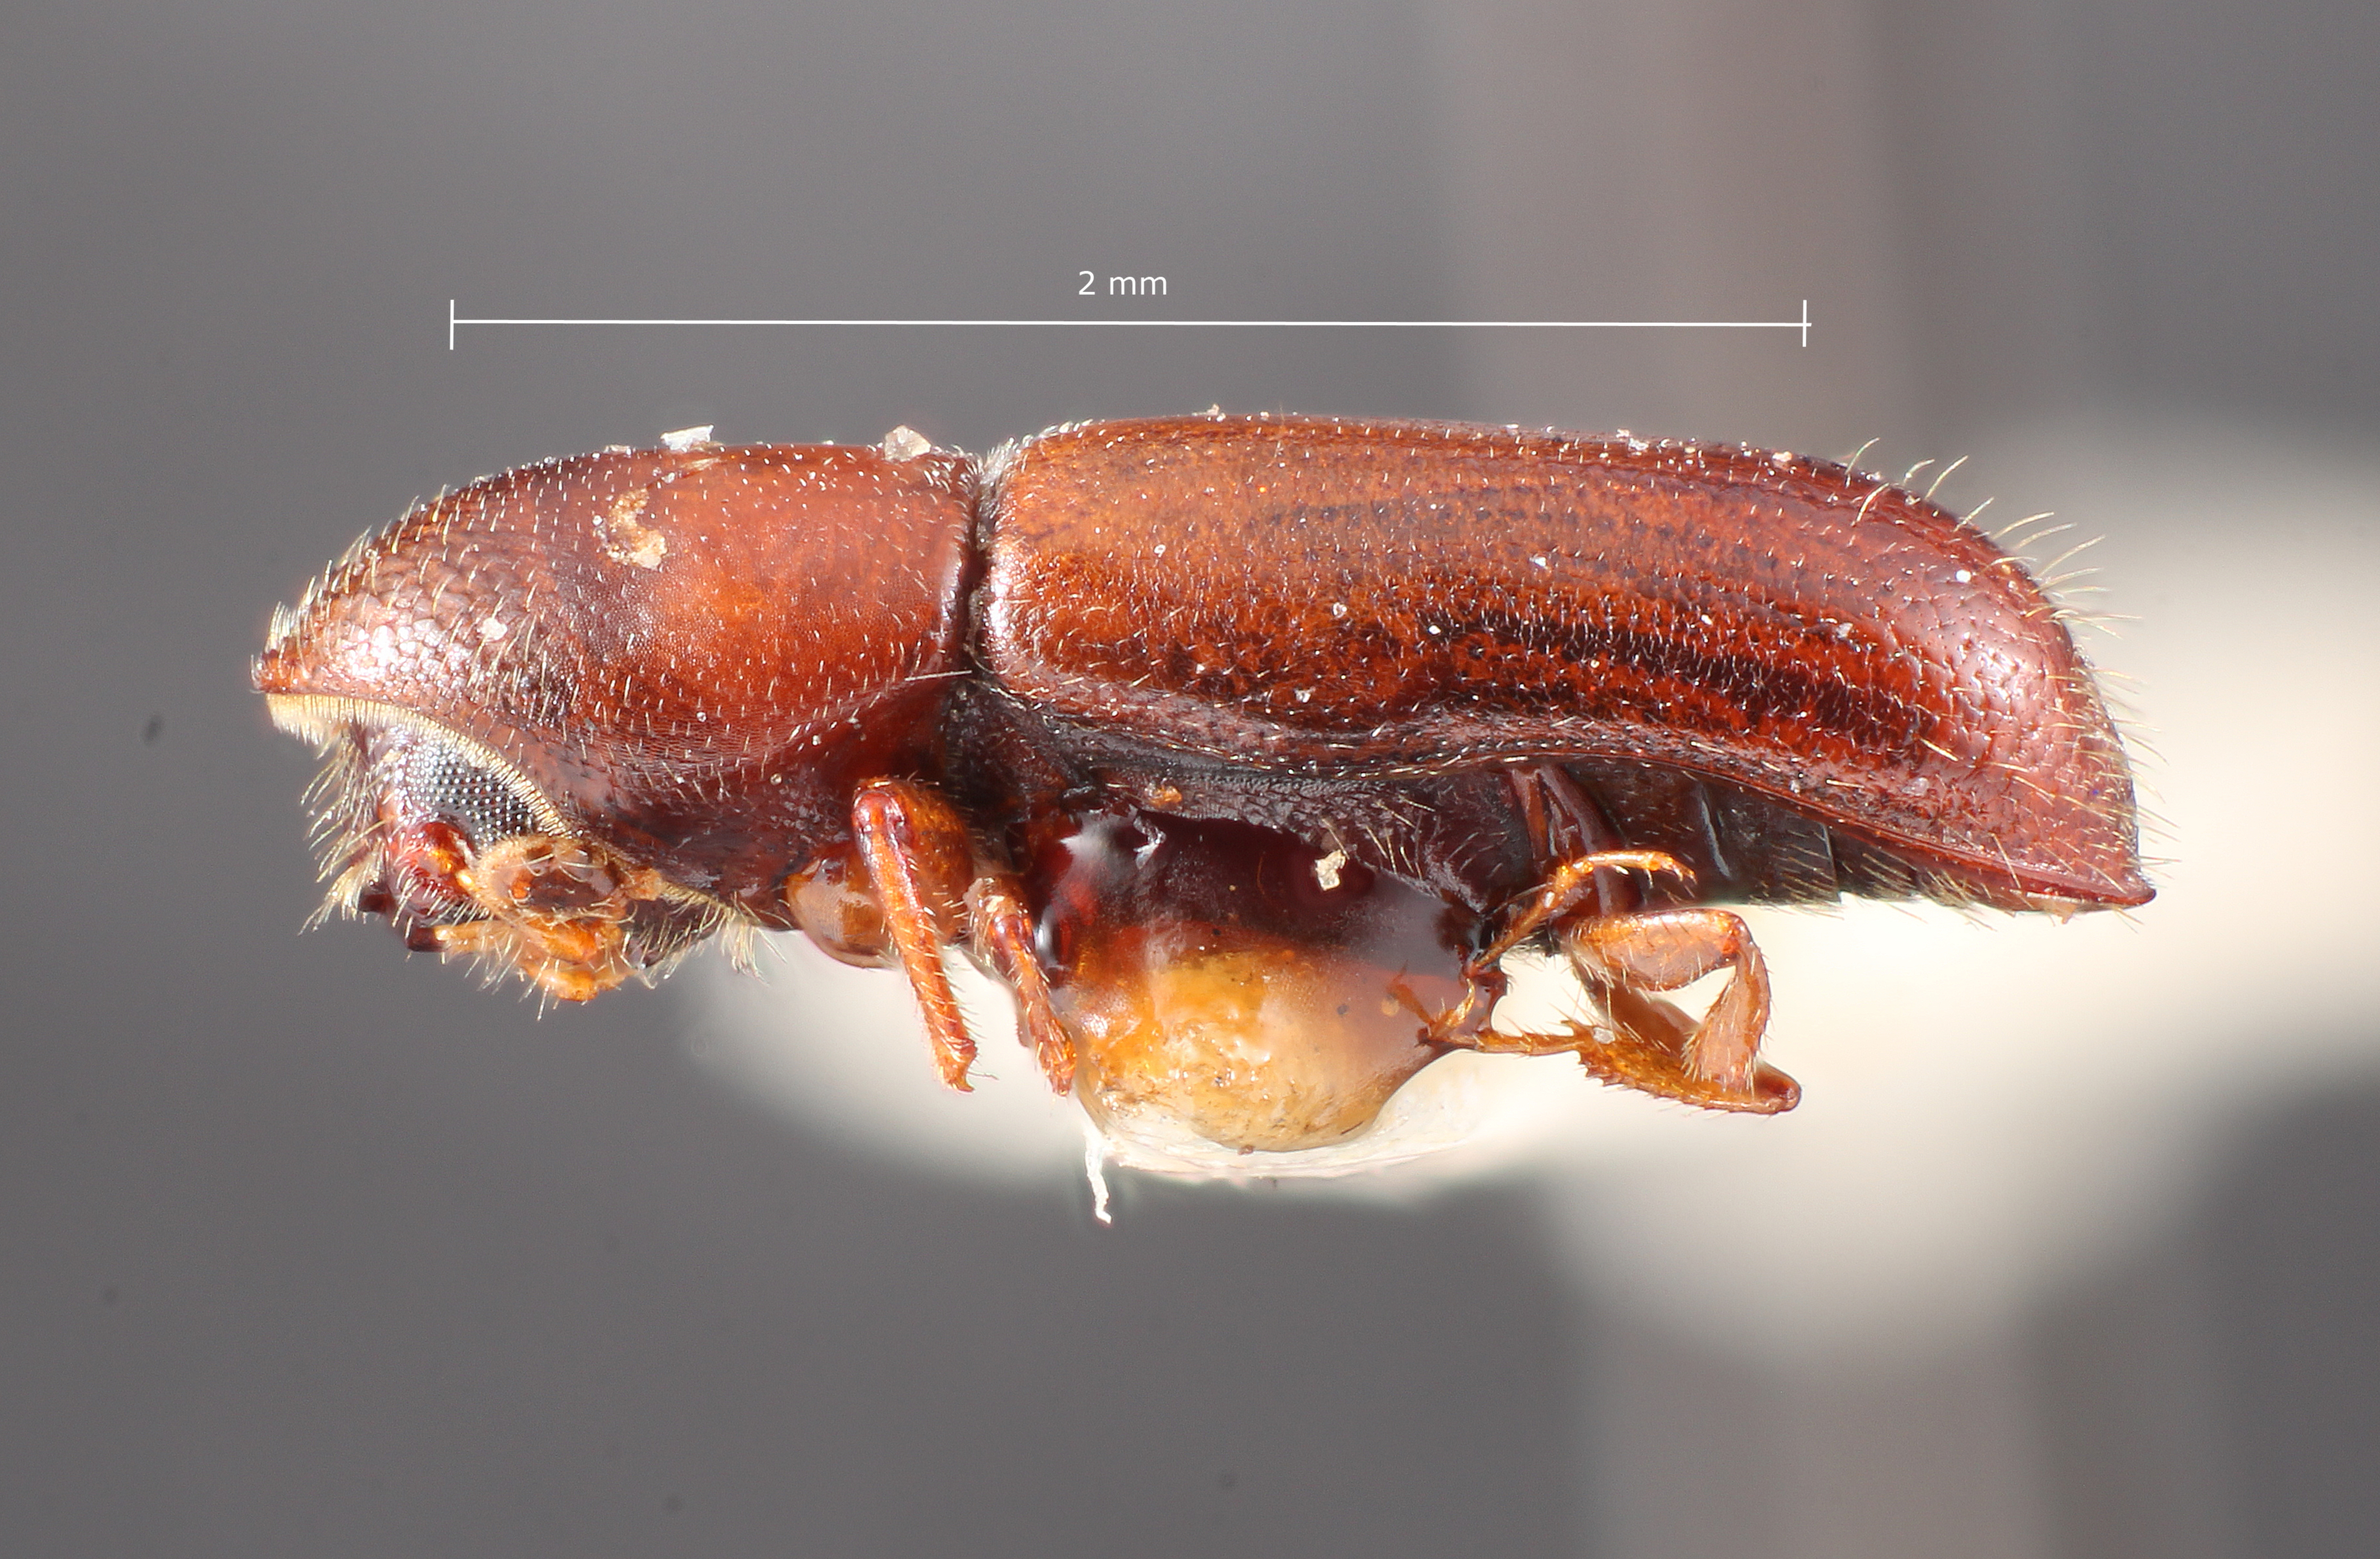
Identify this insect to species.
Gnathotrichus nitidifrons
